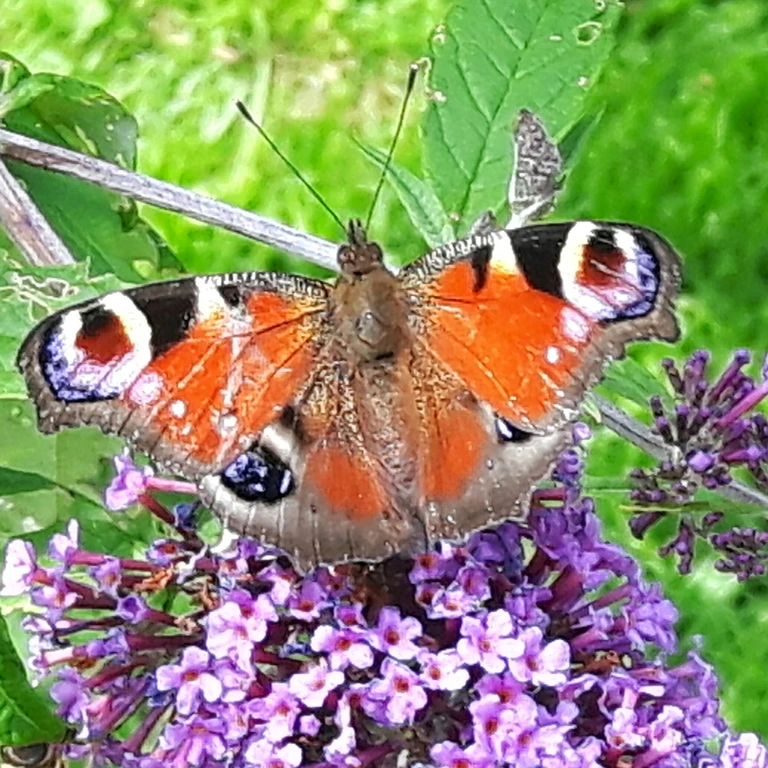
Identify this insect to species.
Aglais io
